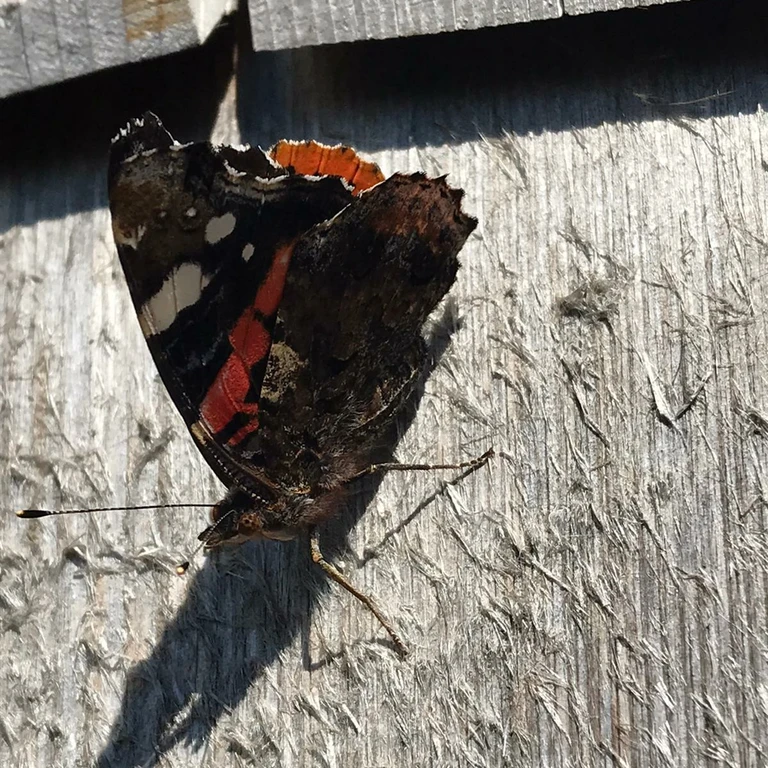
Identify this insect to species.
Vanessa atalanta
